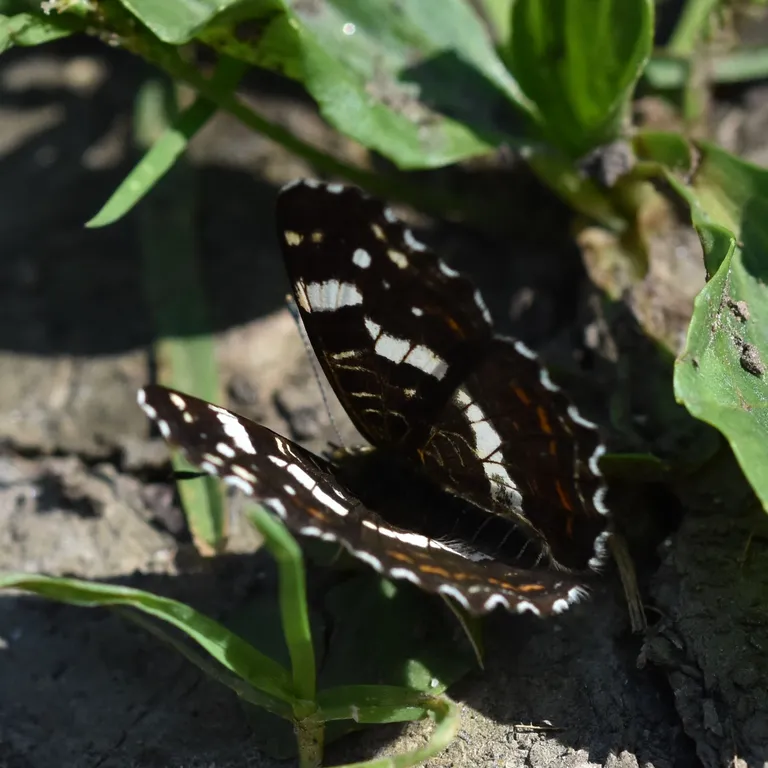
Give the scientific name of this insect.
Araschnia levana
